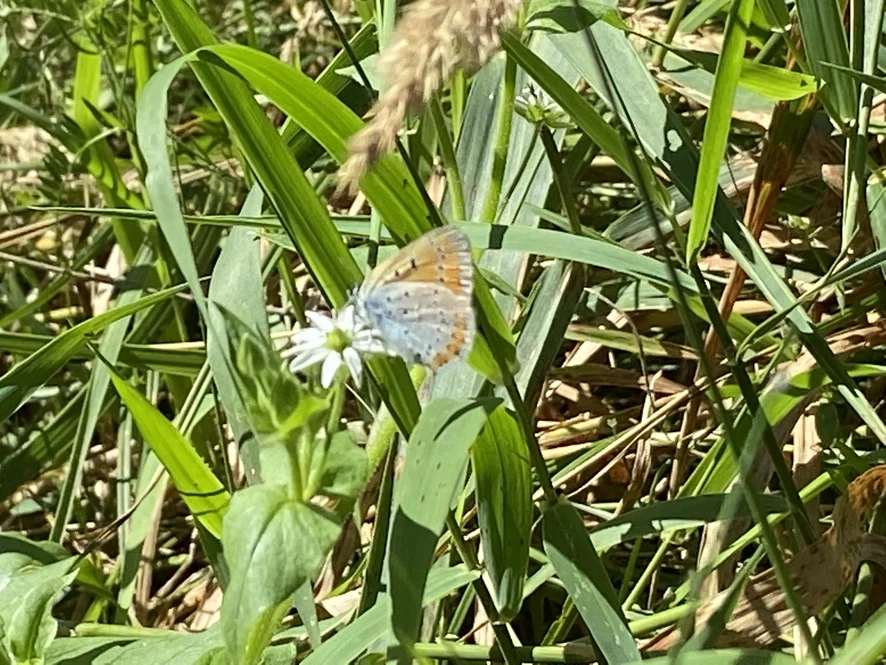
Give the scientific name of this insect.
Lycaena dispar
